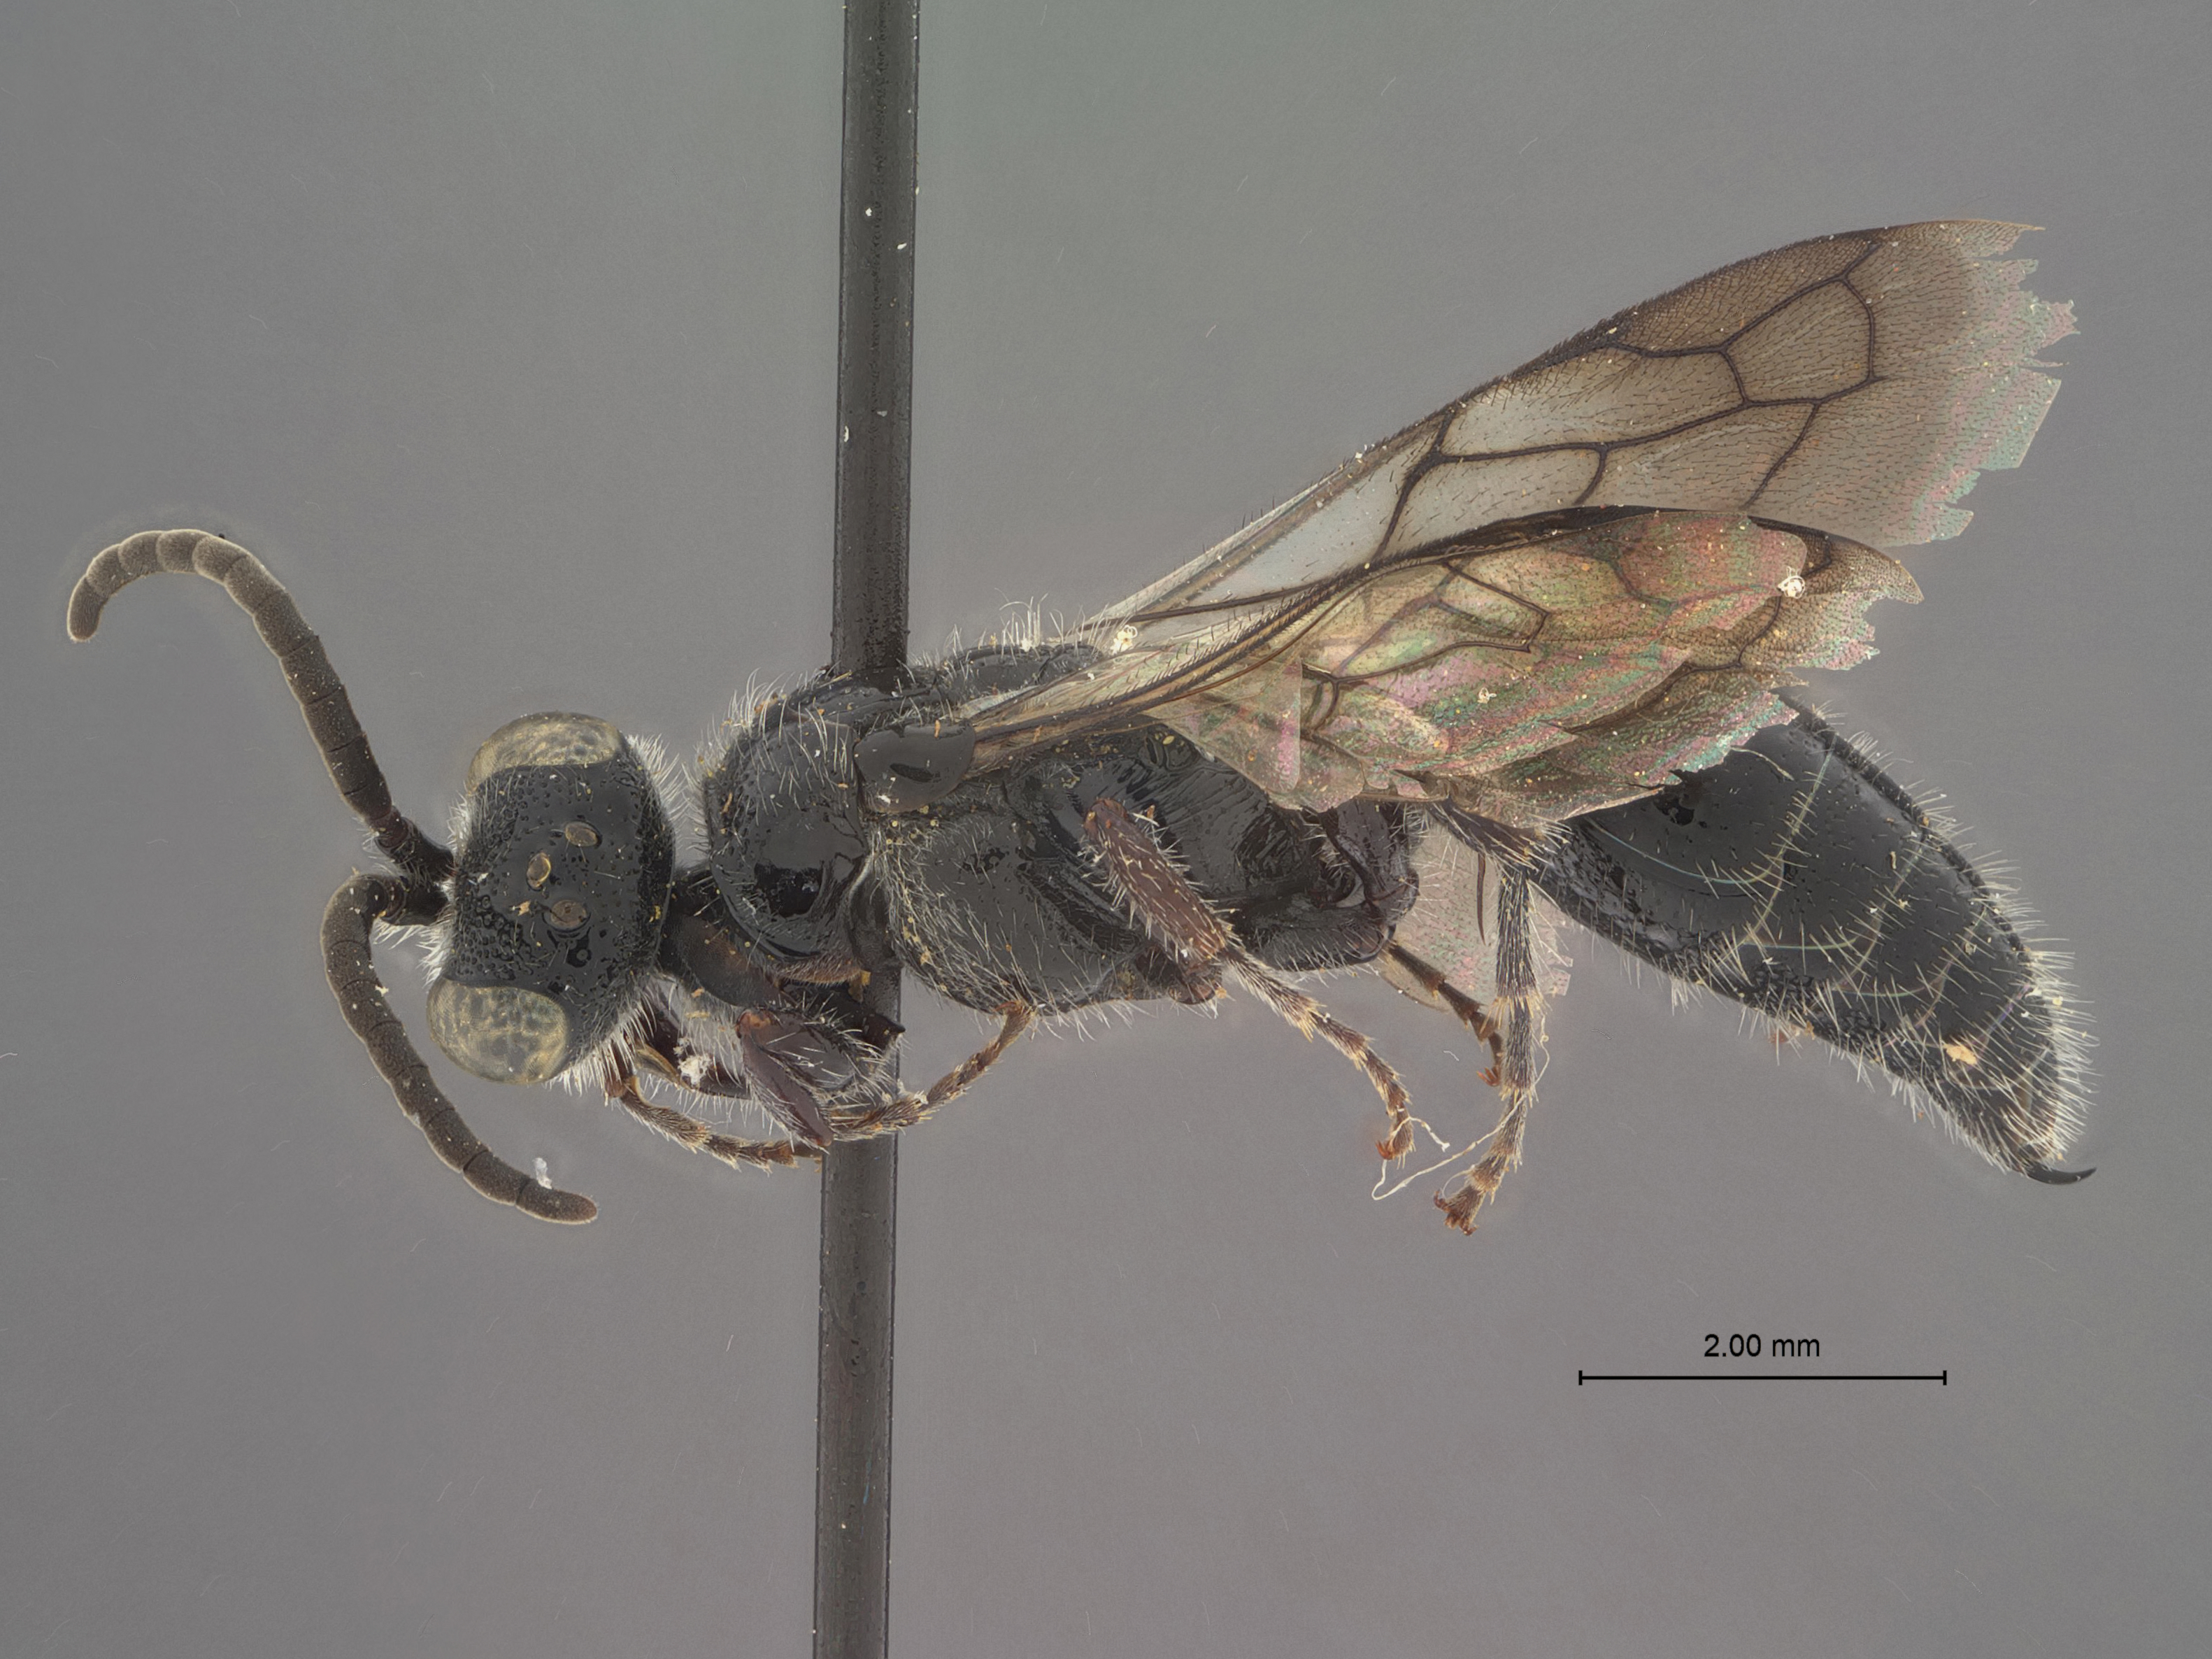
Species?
Tiphia hispaniolae
